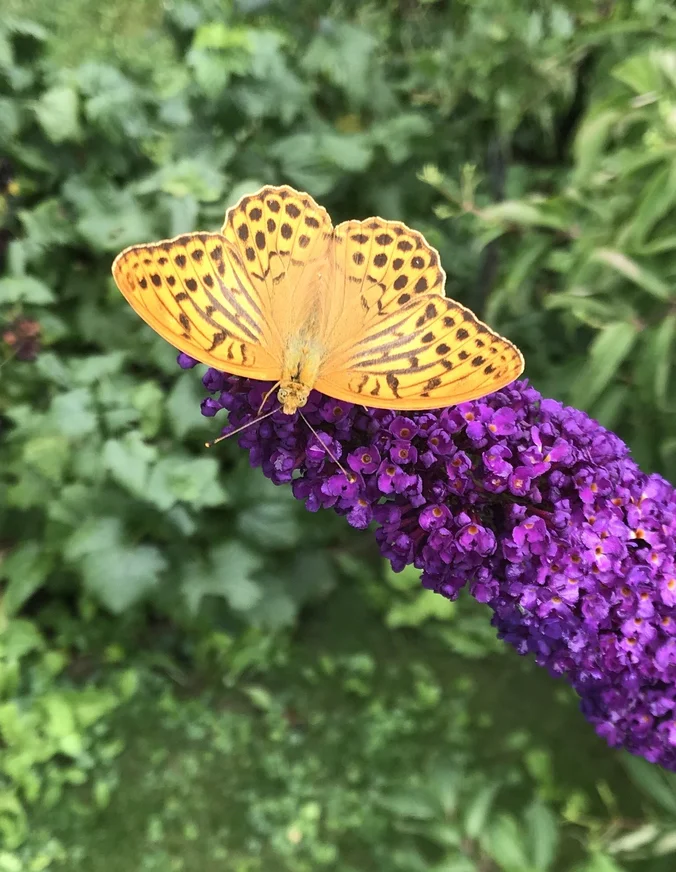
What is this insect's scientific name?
Argynnis paphia
